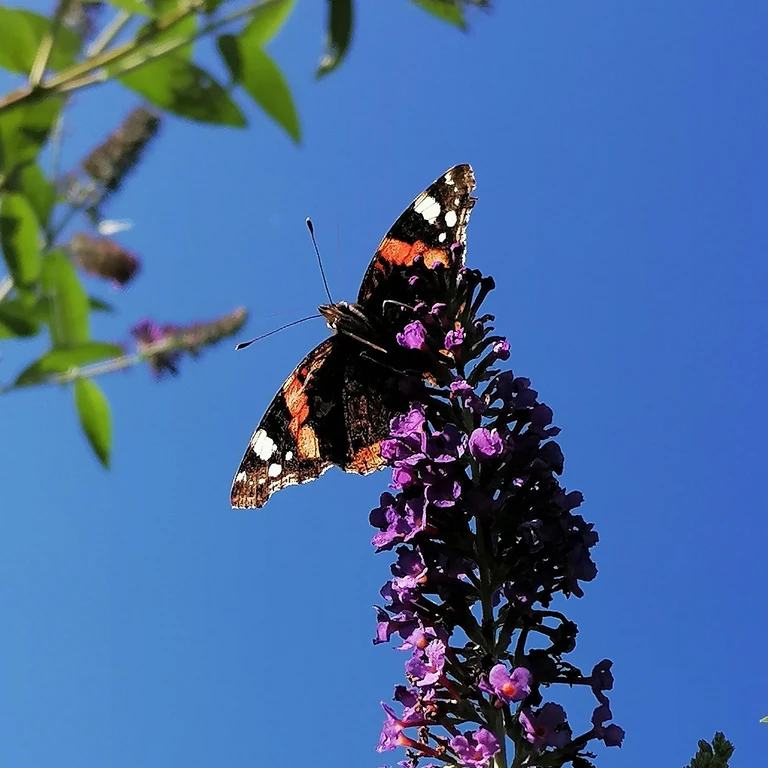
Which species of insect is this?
Vanessa atalanta
